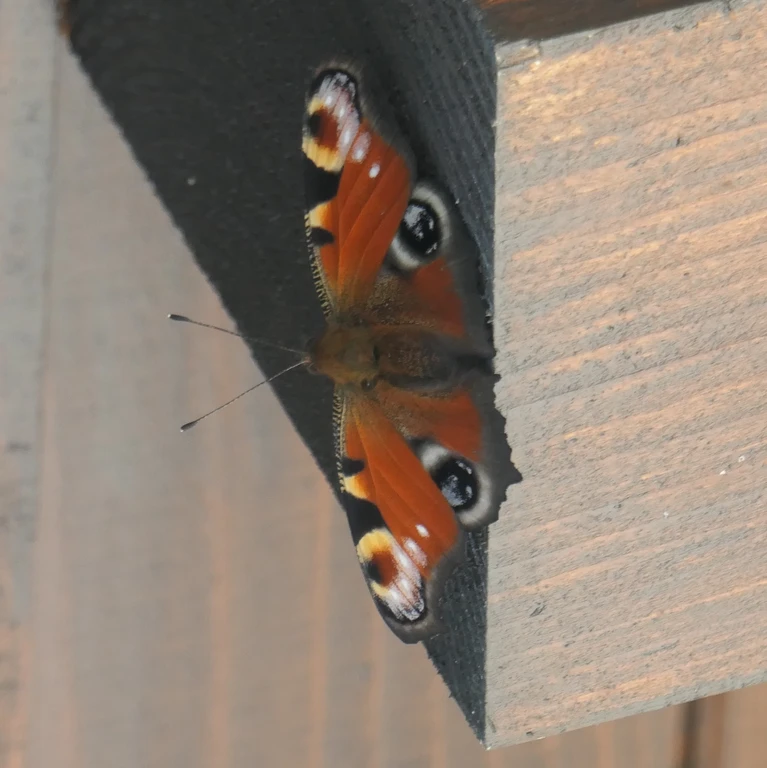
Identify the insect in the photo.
Aglais io
